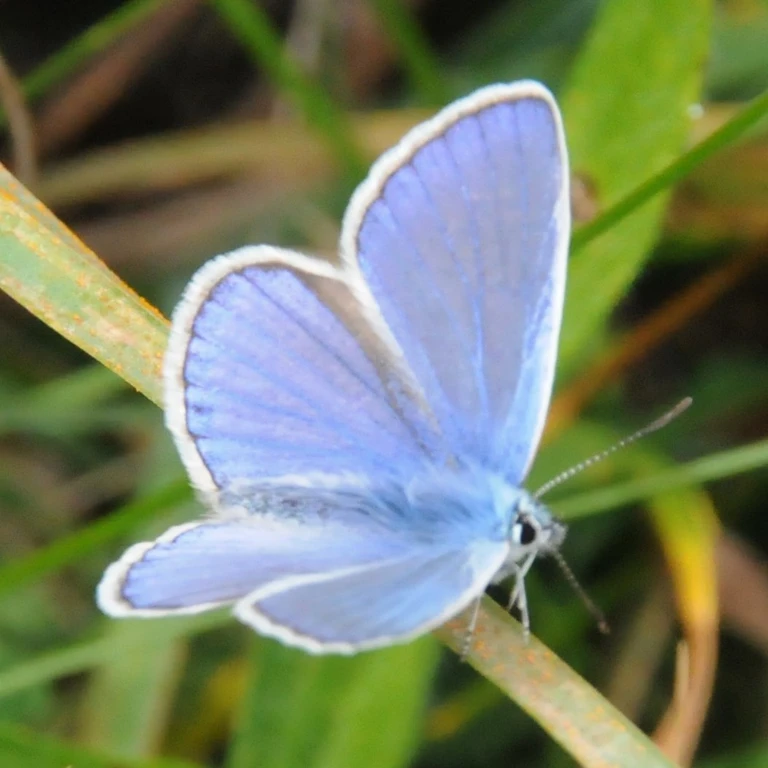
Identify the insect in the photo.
Polyommatus icarus
